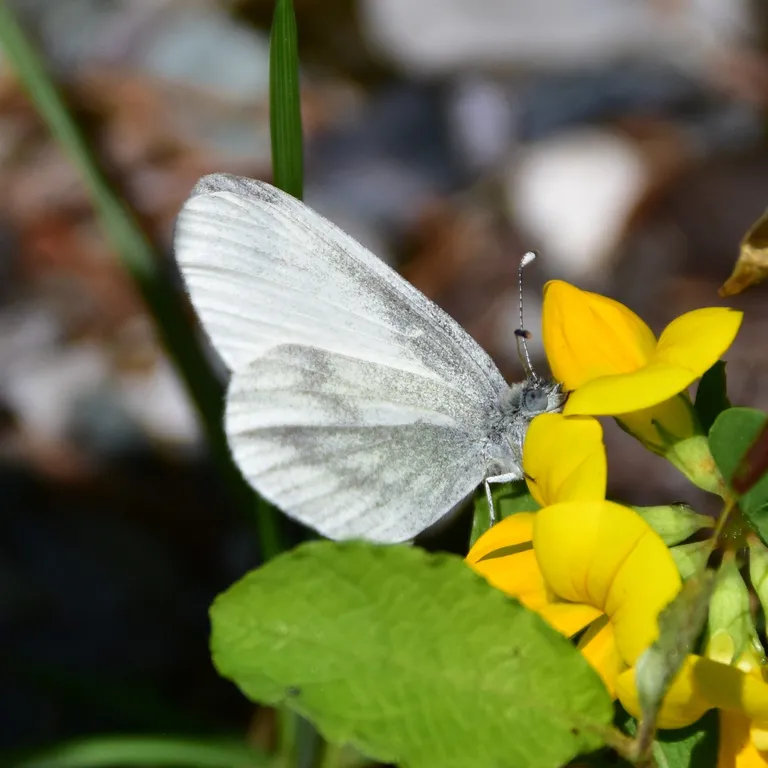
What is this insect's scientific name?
Leptidea sinapis/juvernica
